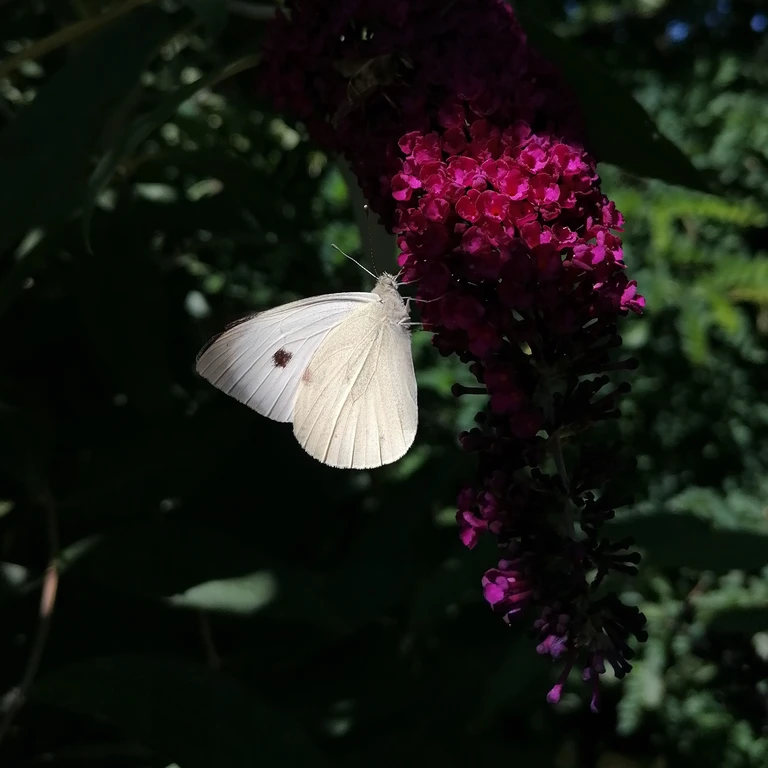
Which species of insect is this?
Pieris brassicae
